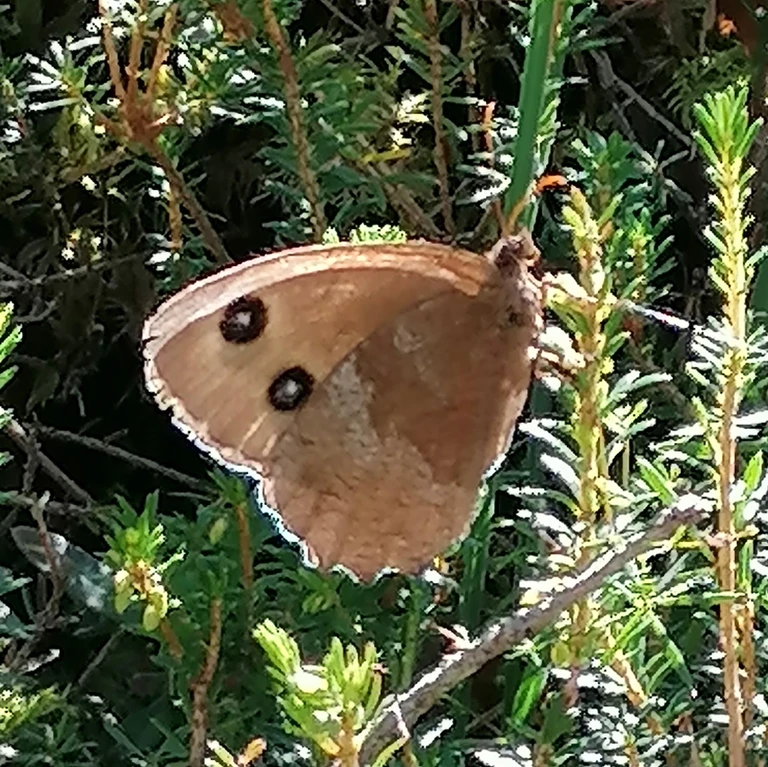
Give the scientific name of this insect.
Minois dryas
